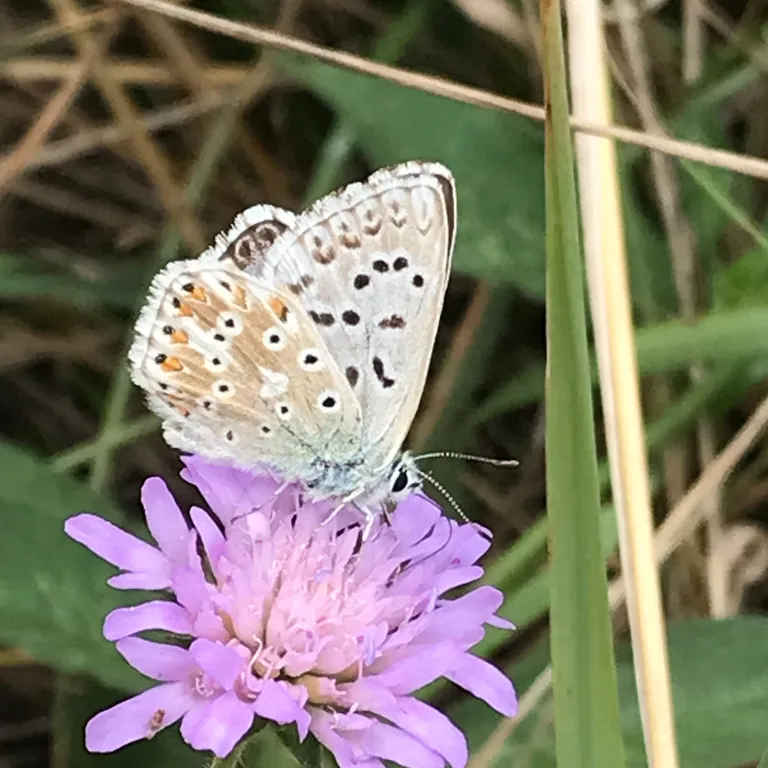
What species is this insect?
Lysandra coridon
